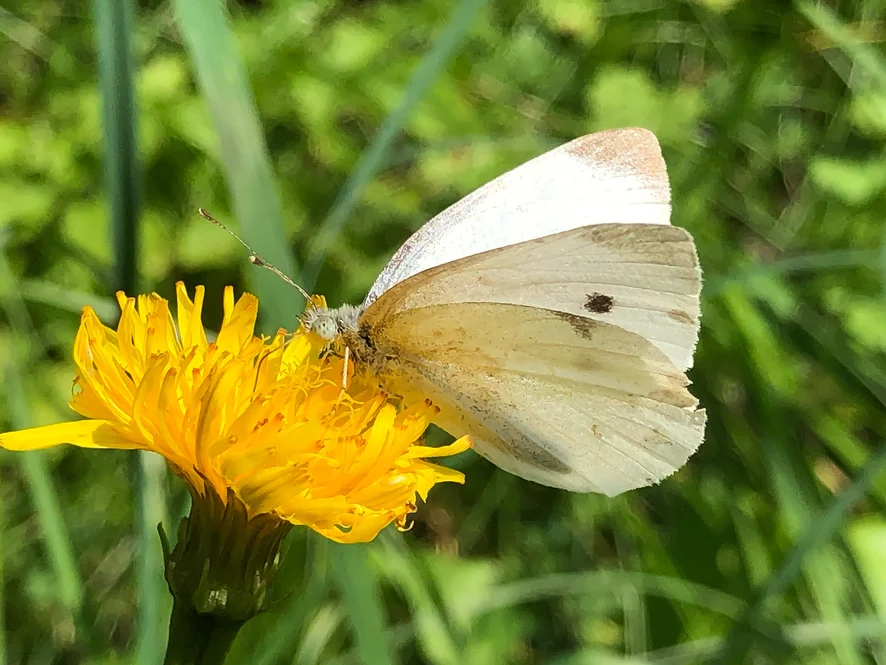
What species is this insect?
Pieris rapae
